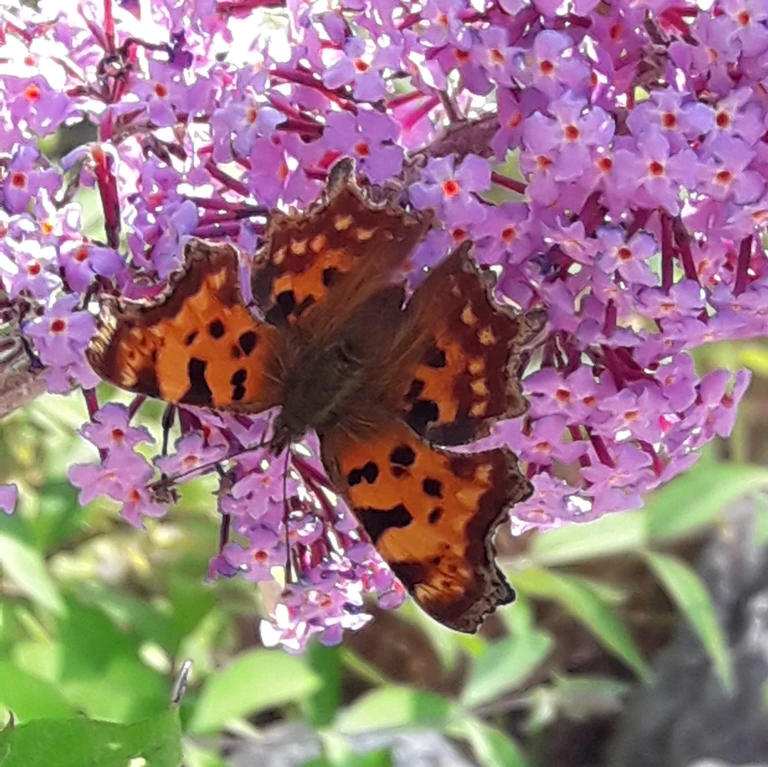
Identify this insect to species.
Polygonia c-album
